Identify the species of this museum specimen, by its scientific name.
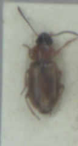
Acupalpus dorsalis
